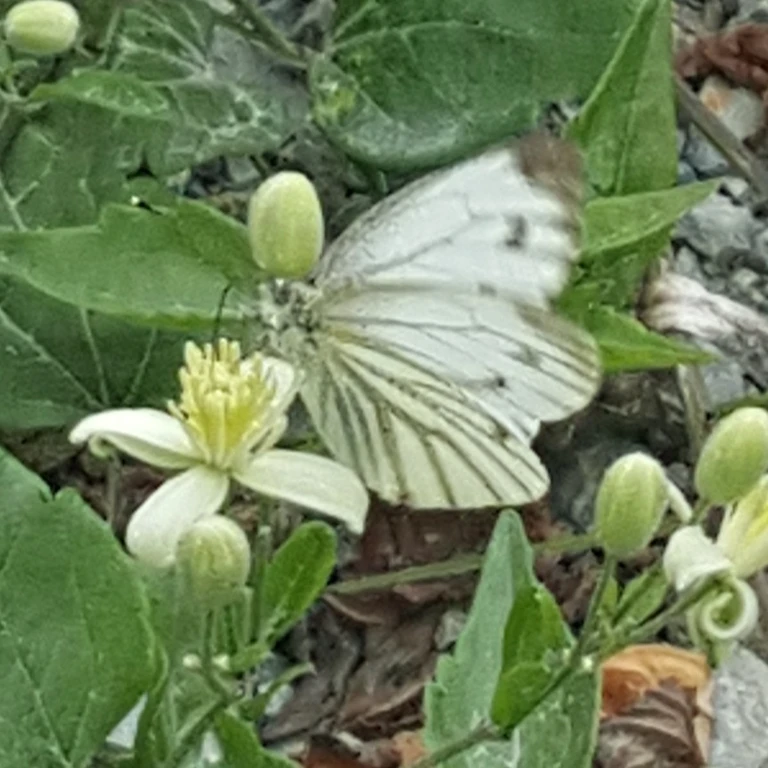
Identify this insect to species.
Pieris napi
